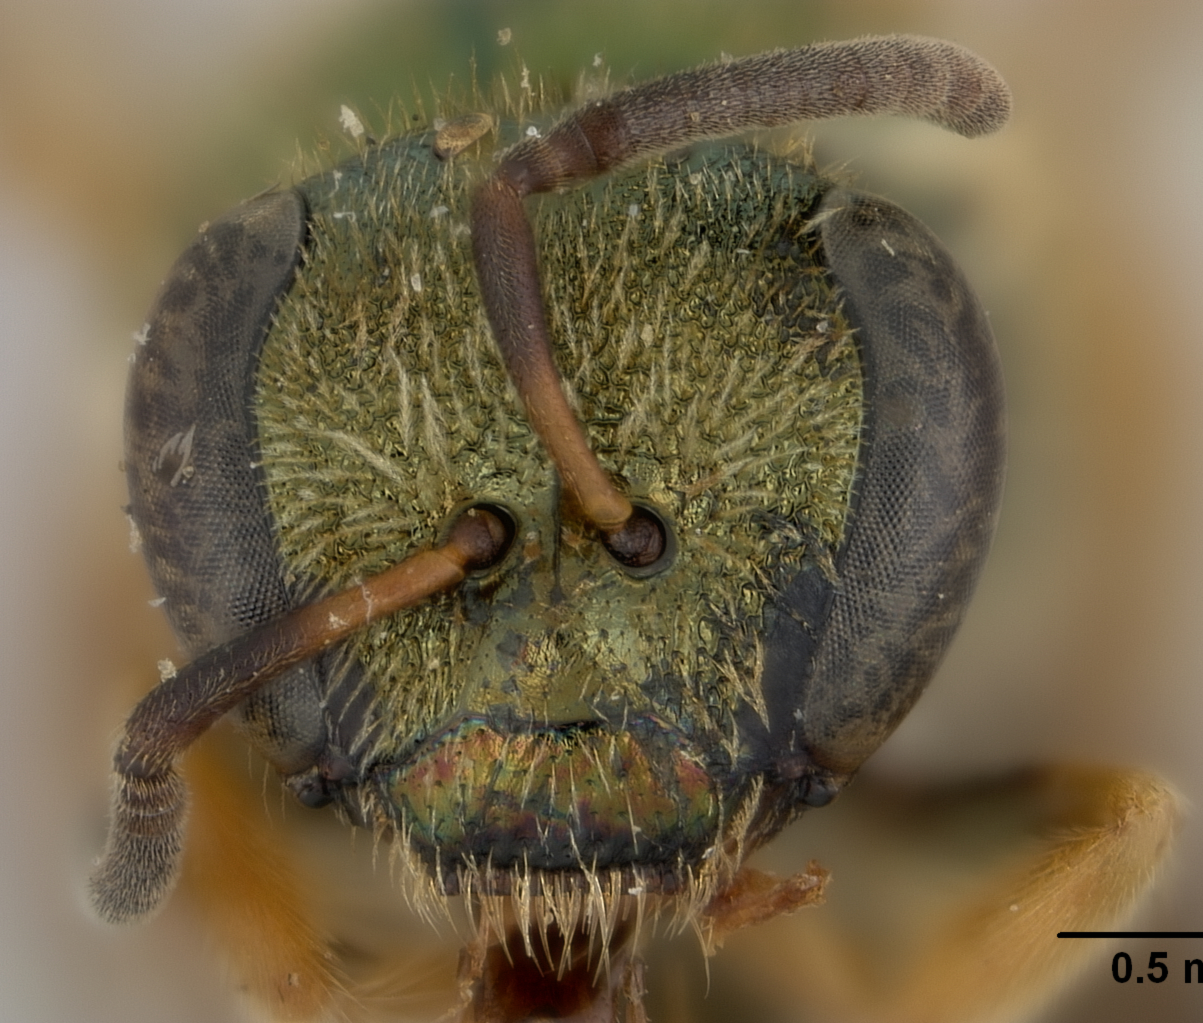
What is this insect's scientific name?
Halictus taclobanensis
